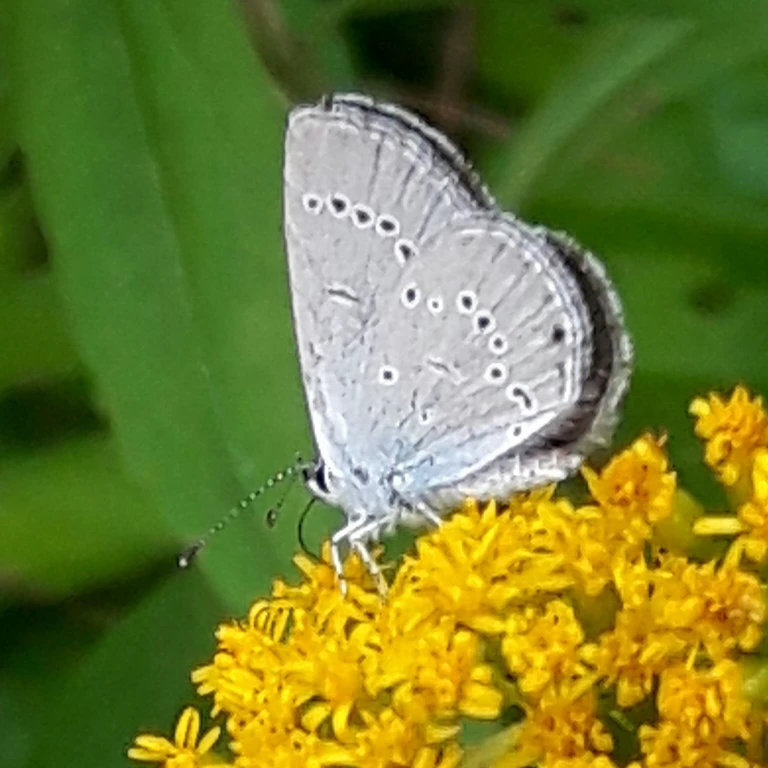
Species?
Cupido minimus
